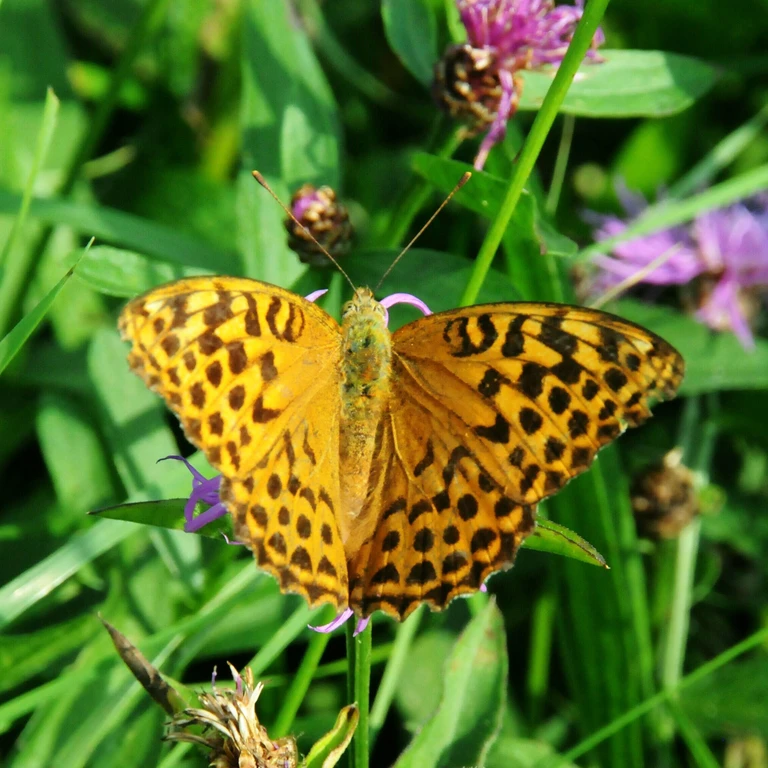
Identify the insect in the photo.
Argynnis paphia
